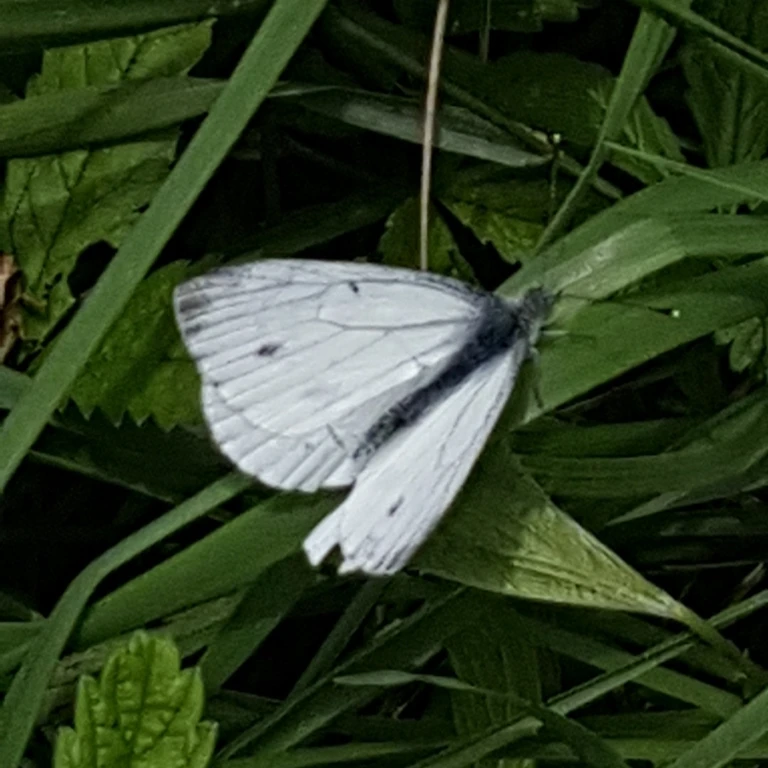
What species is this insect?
Pieris napi
